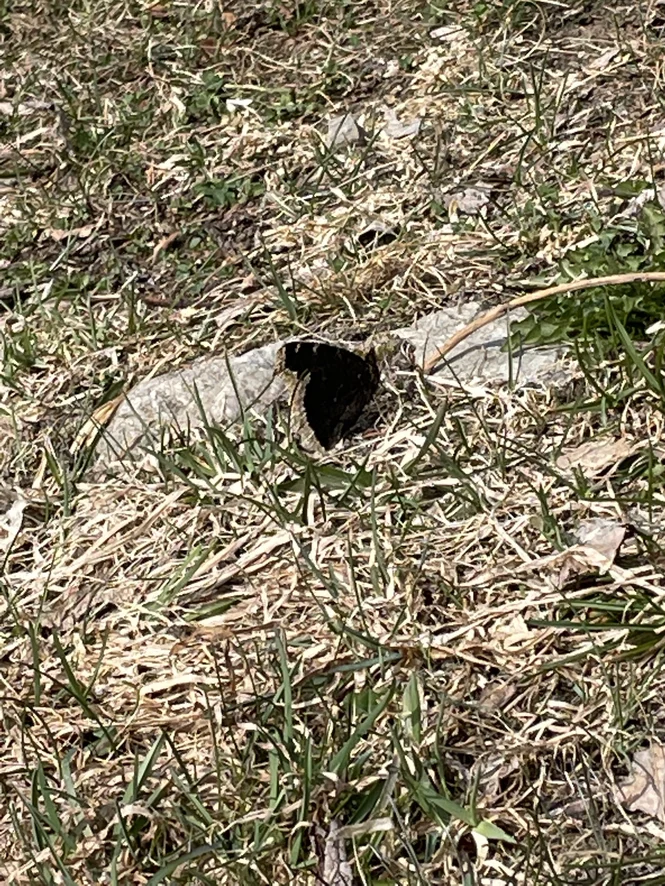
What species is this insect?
Nymphalis antiopa
